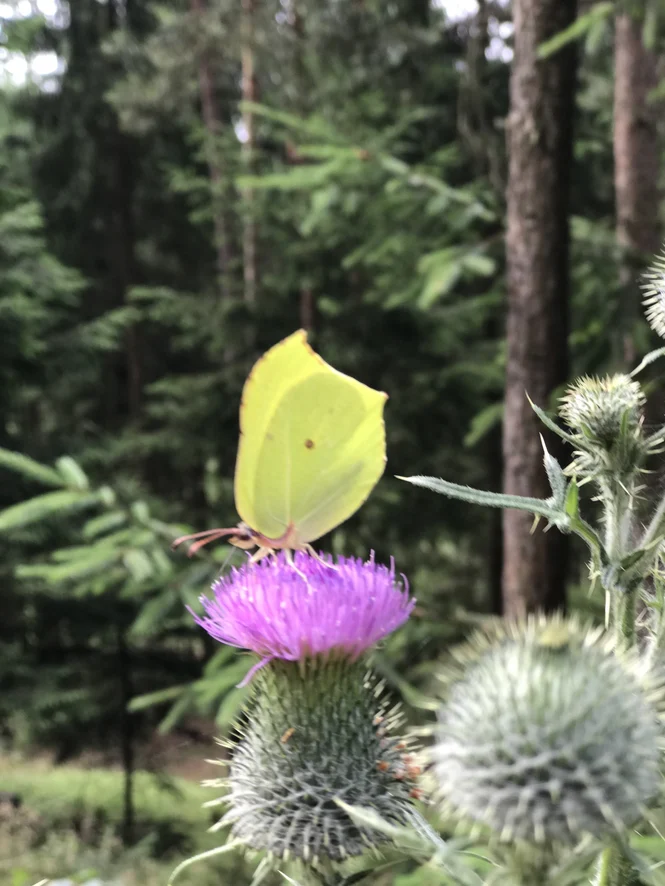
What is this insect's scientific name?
Gonepteryx rhamni
